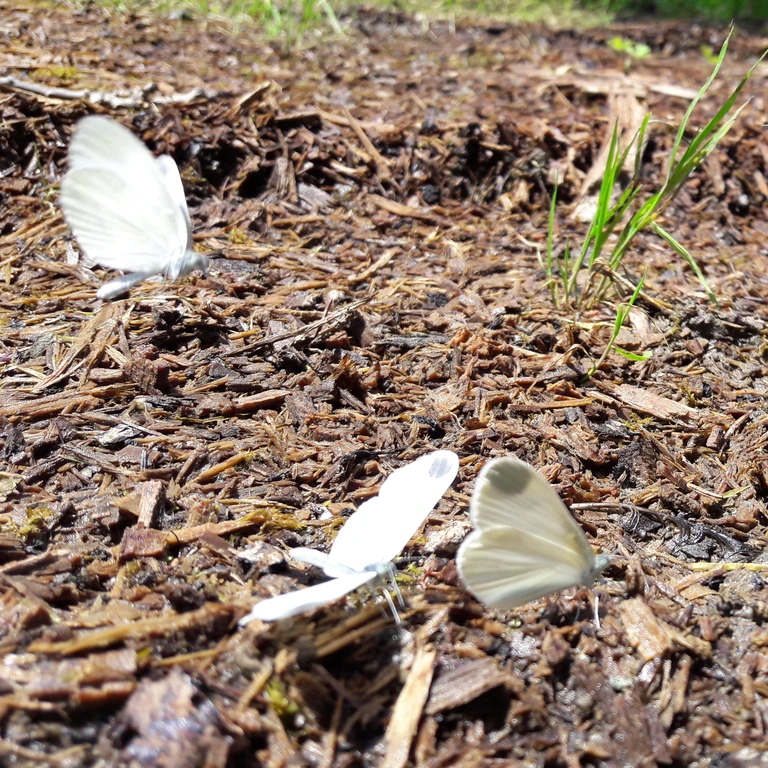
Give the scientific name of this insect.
Leptidea sinapis/juvernica
